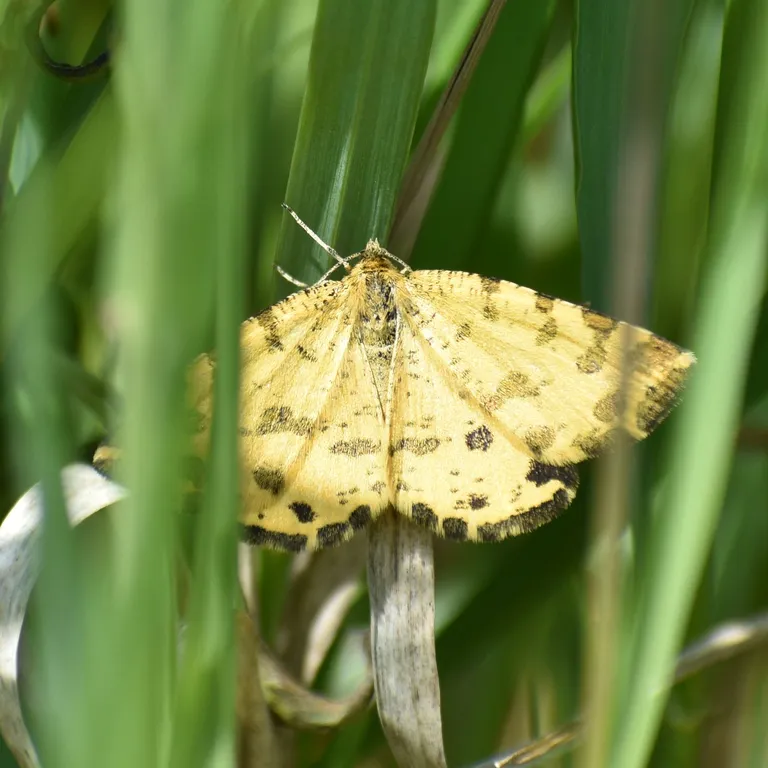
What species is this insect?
Pseudopanthera macularia
